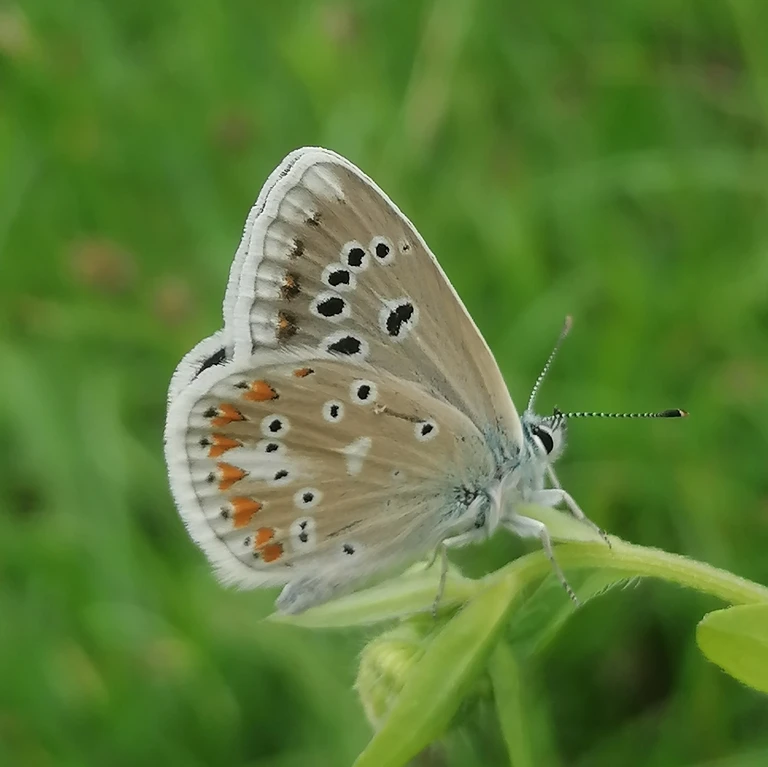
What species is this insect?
Polyommatus dorylas
